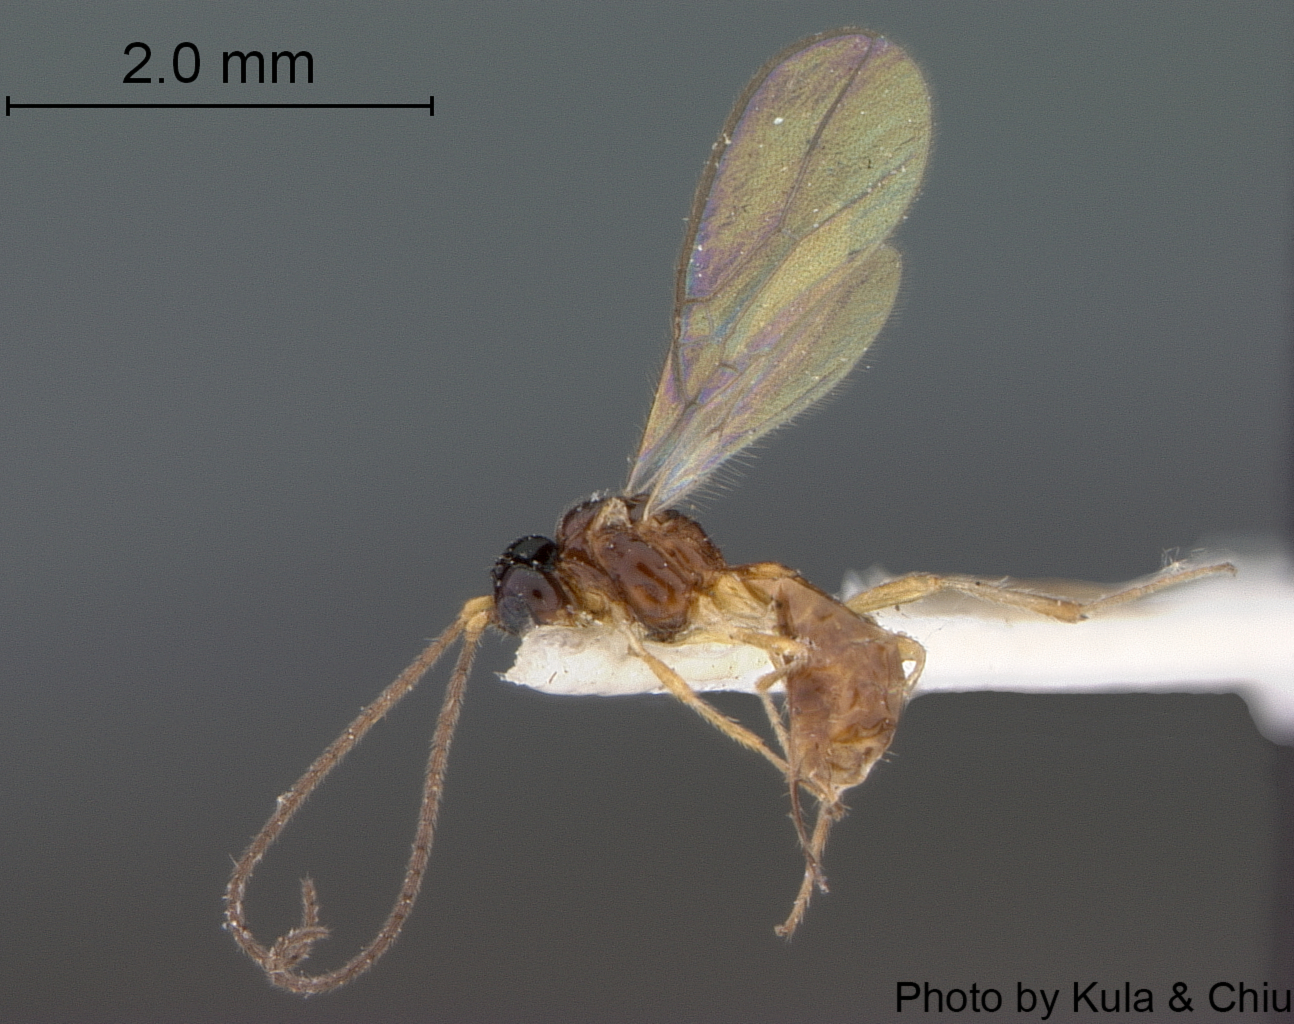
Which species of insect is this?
Aspilota clayensis
